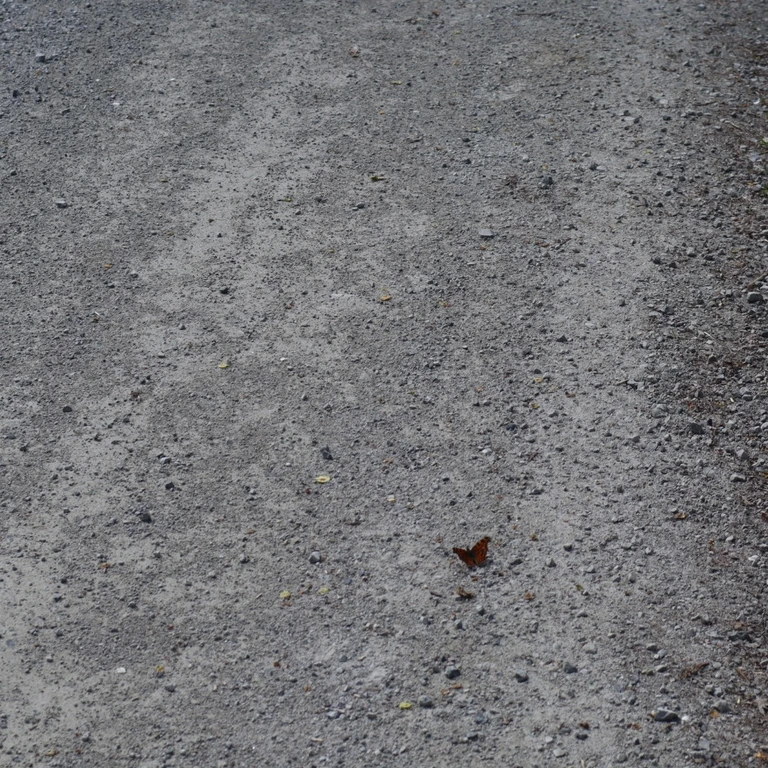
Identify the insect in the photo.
Polygonia c-album
